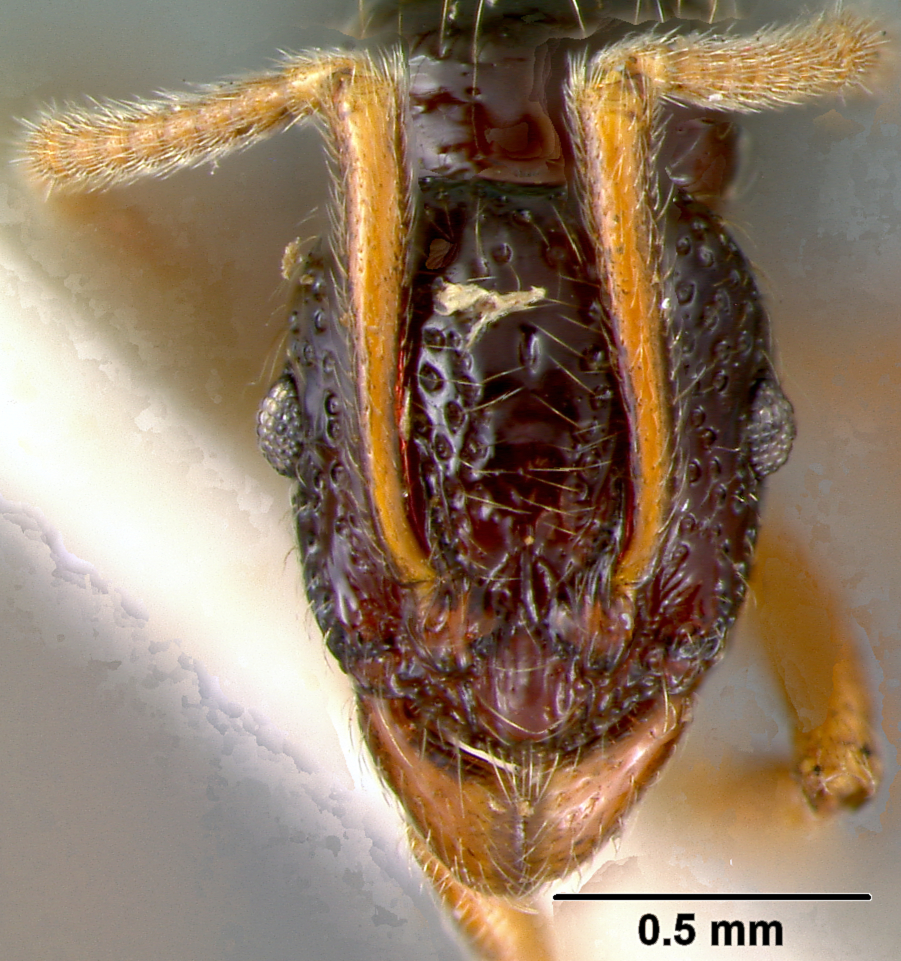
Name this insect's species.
Wheeleripone aterrima
